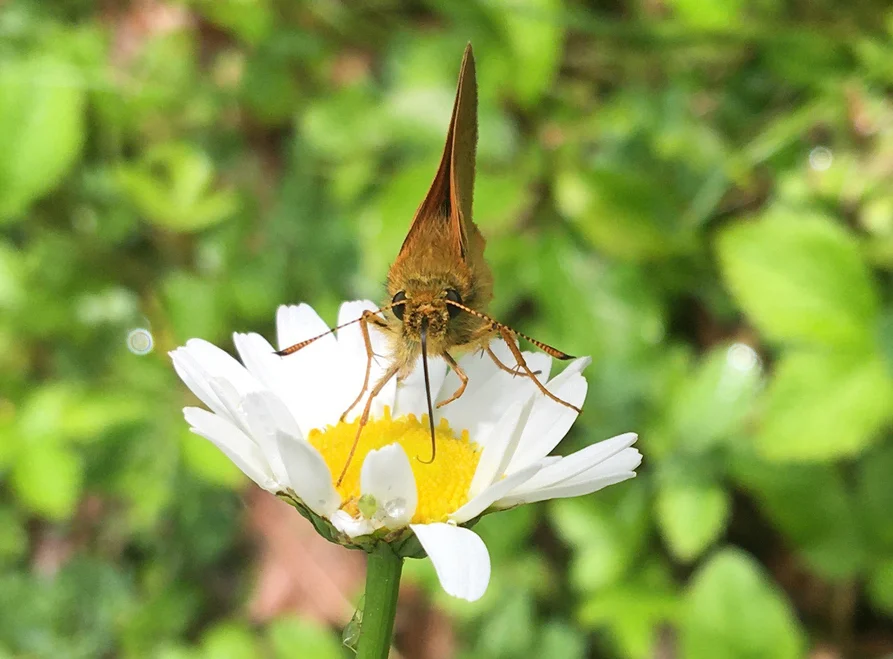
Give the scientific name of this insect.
Ochlodes sylvanus (also Ochlodes venata)
